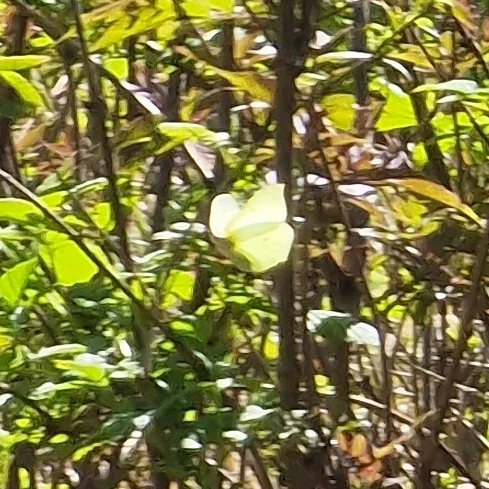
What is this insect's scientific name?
Gonepteryx rhamni
